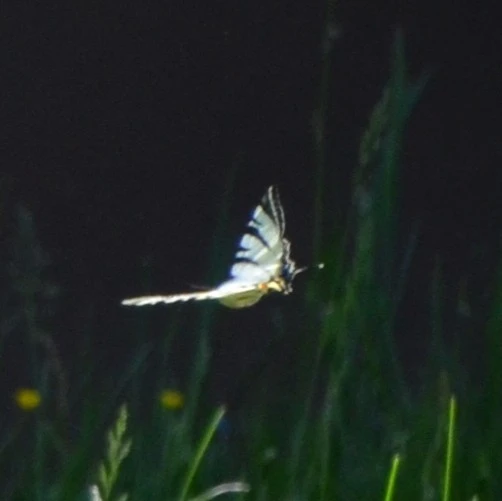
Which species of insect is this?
Iphiclides podalirius
